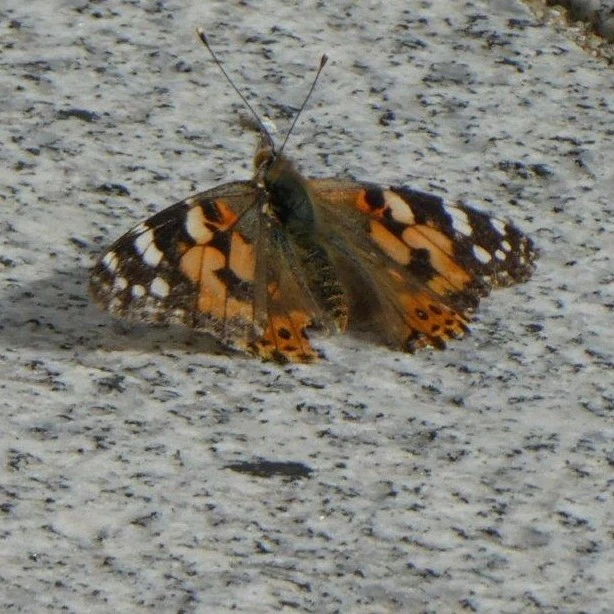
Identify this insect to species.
Vanessa cardui
